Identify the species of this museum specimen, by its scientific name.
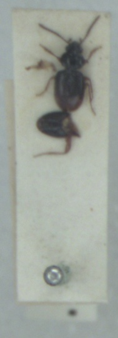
Bembidion mannerheimii
